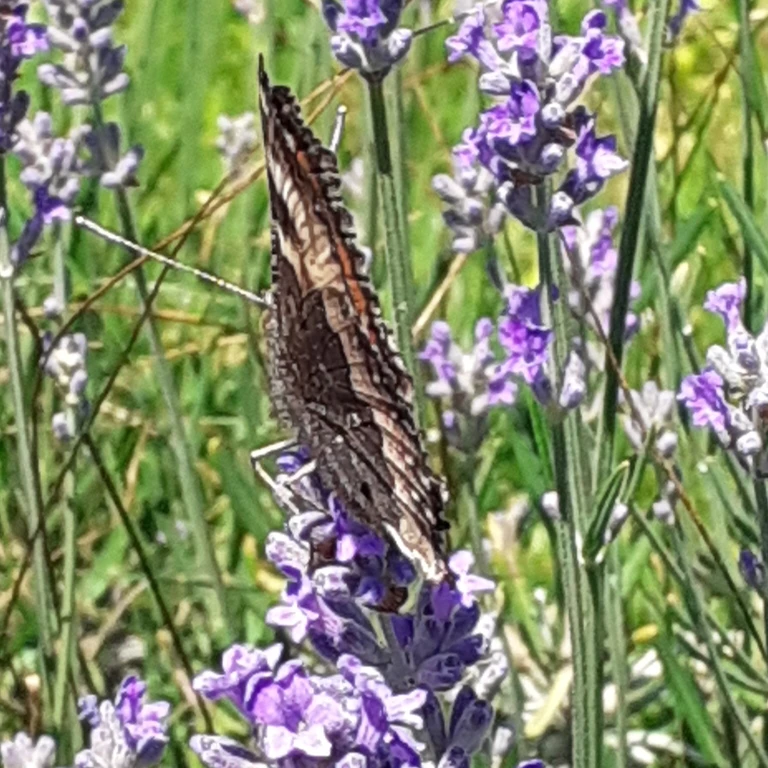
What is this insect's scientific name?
Aglais urticae
